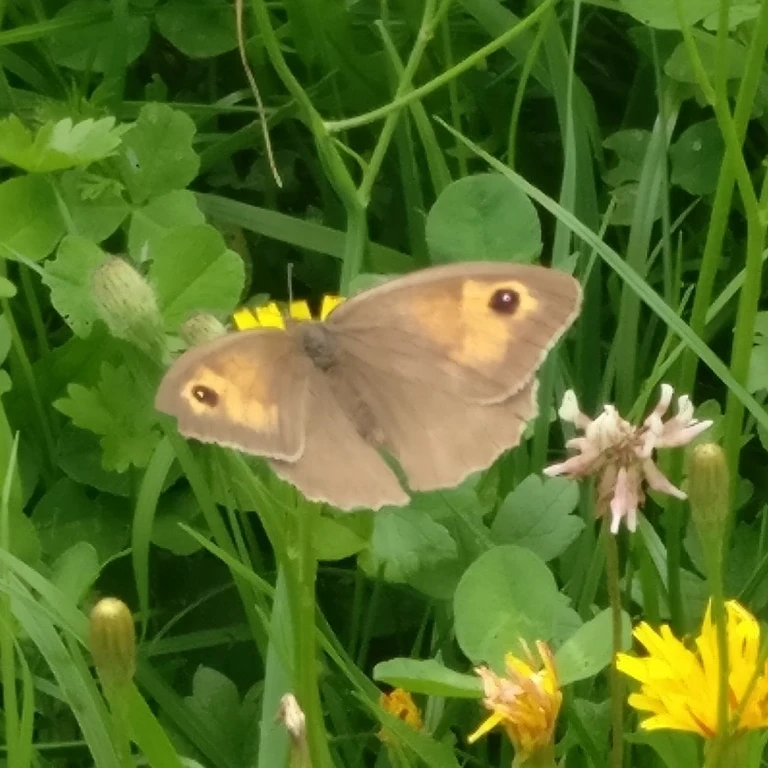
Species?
Maniola jurtina
